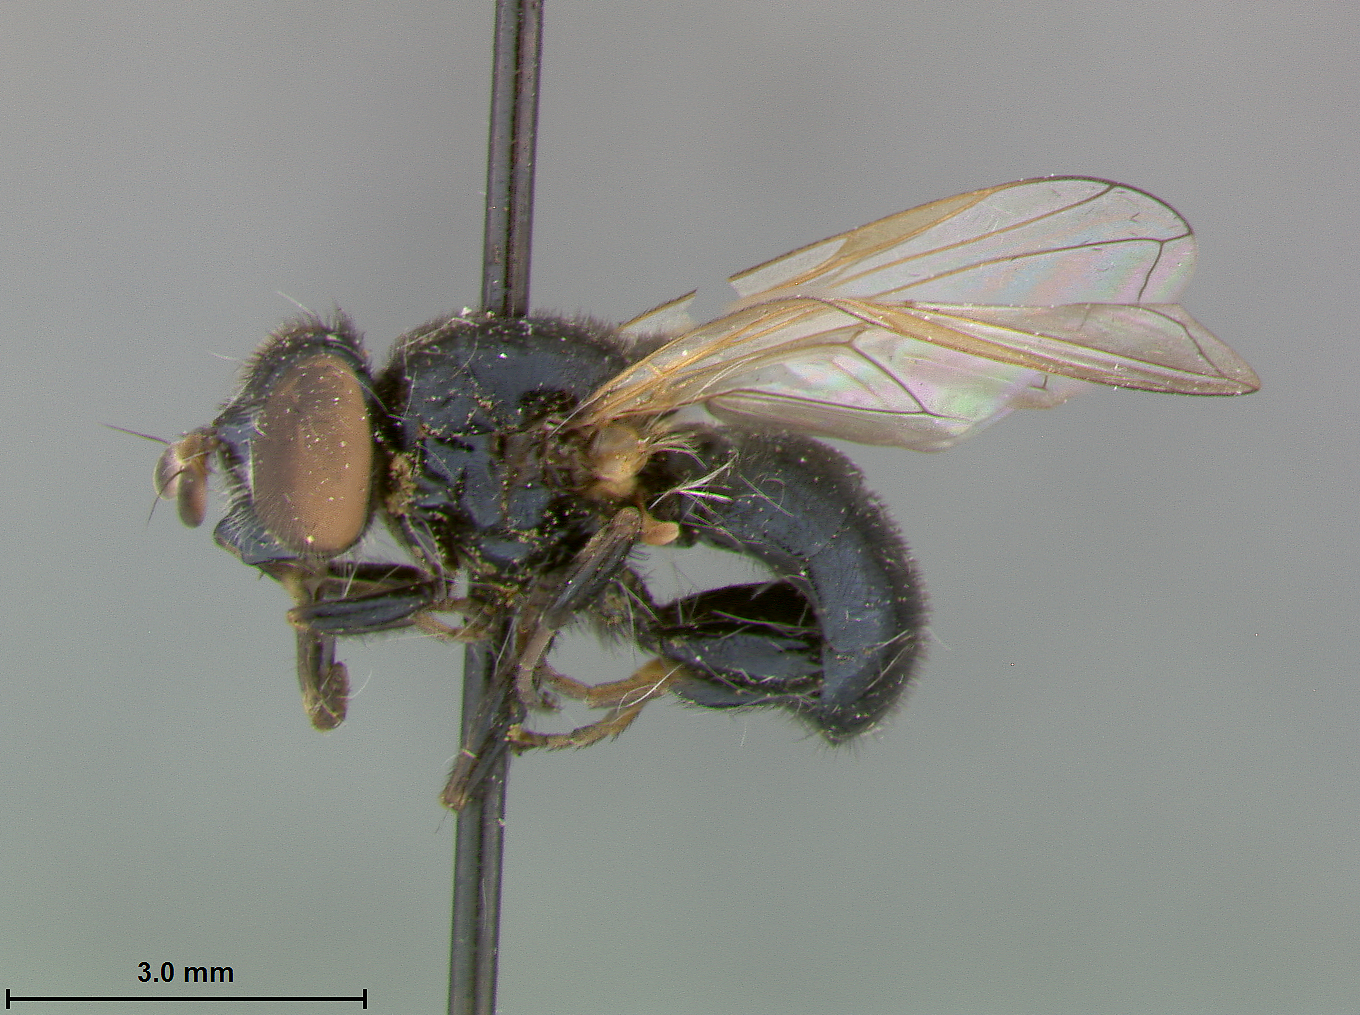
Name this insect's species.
Psilota thatuna
